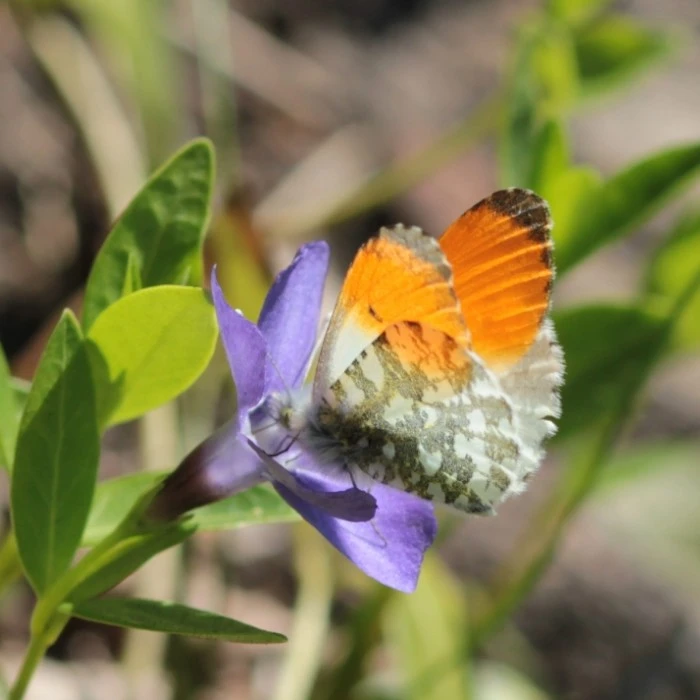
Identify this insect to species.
Anthocharis cardamines
